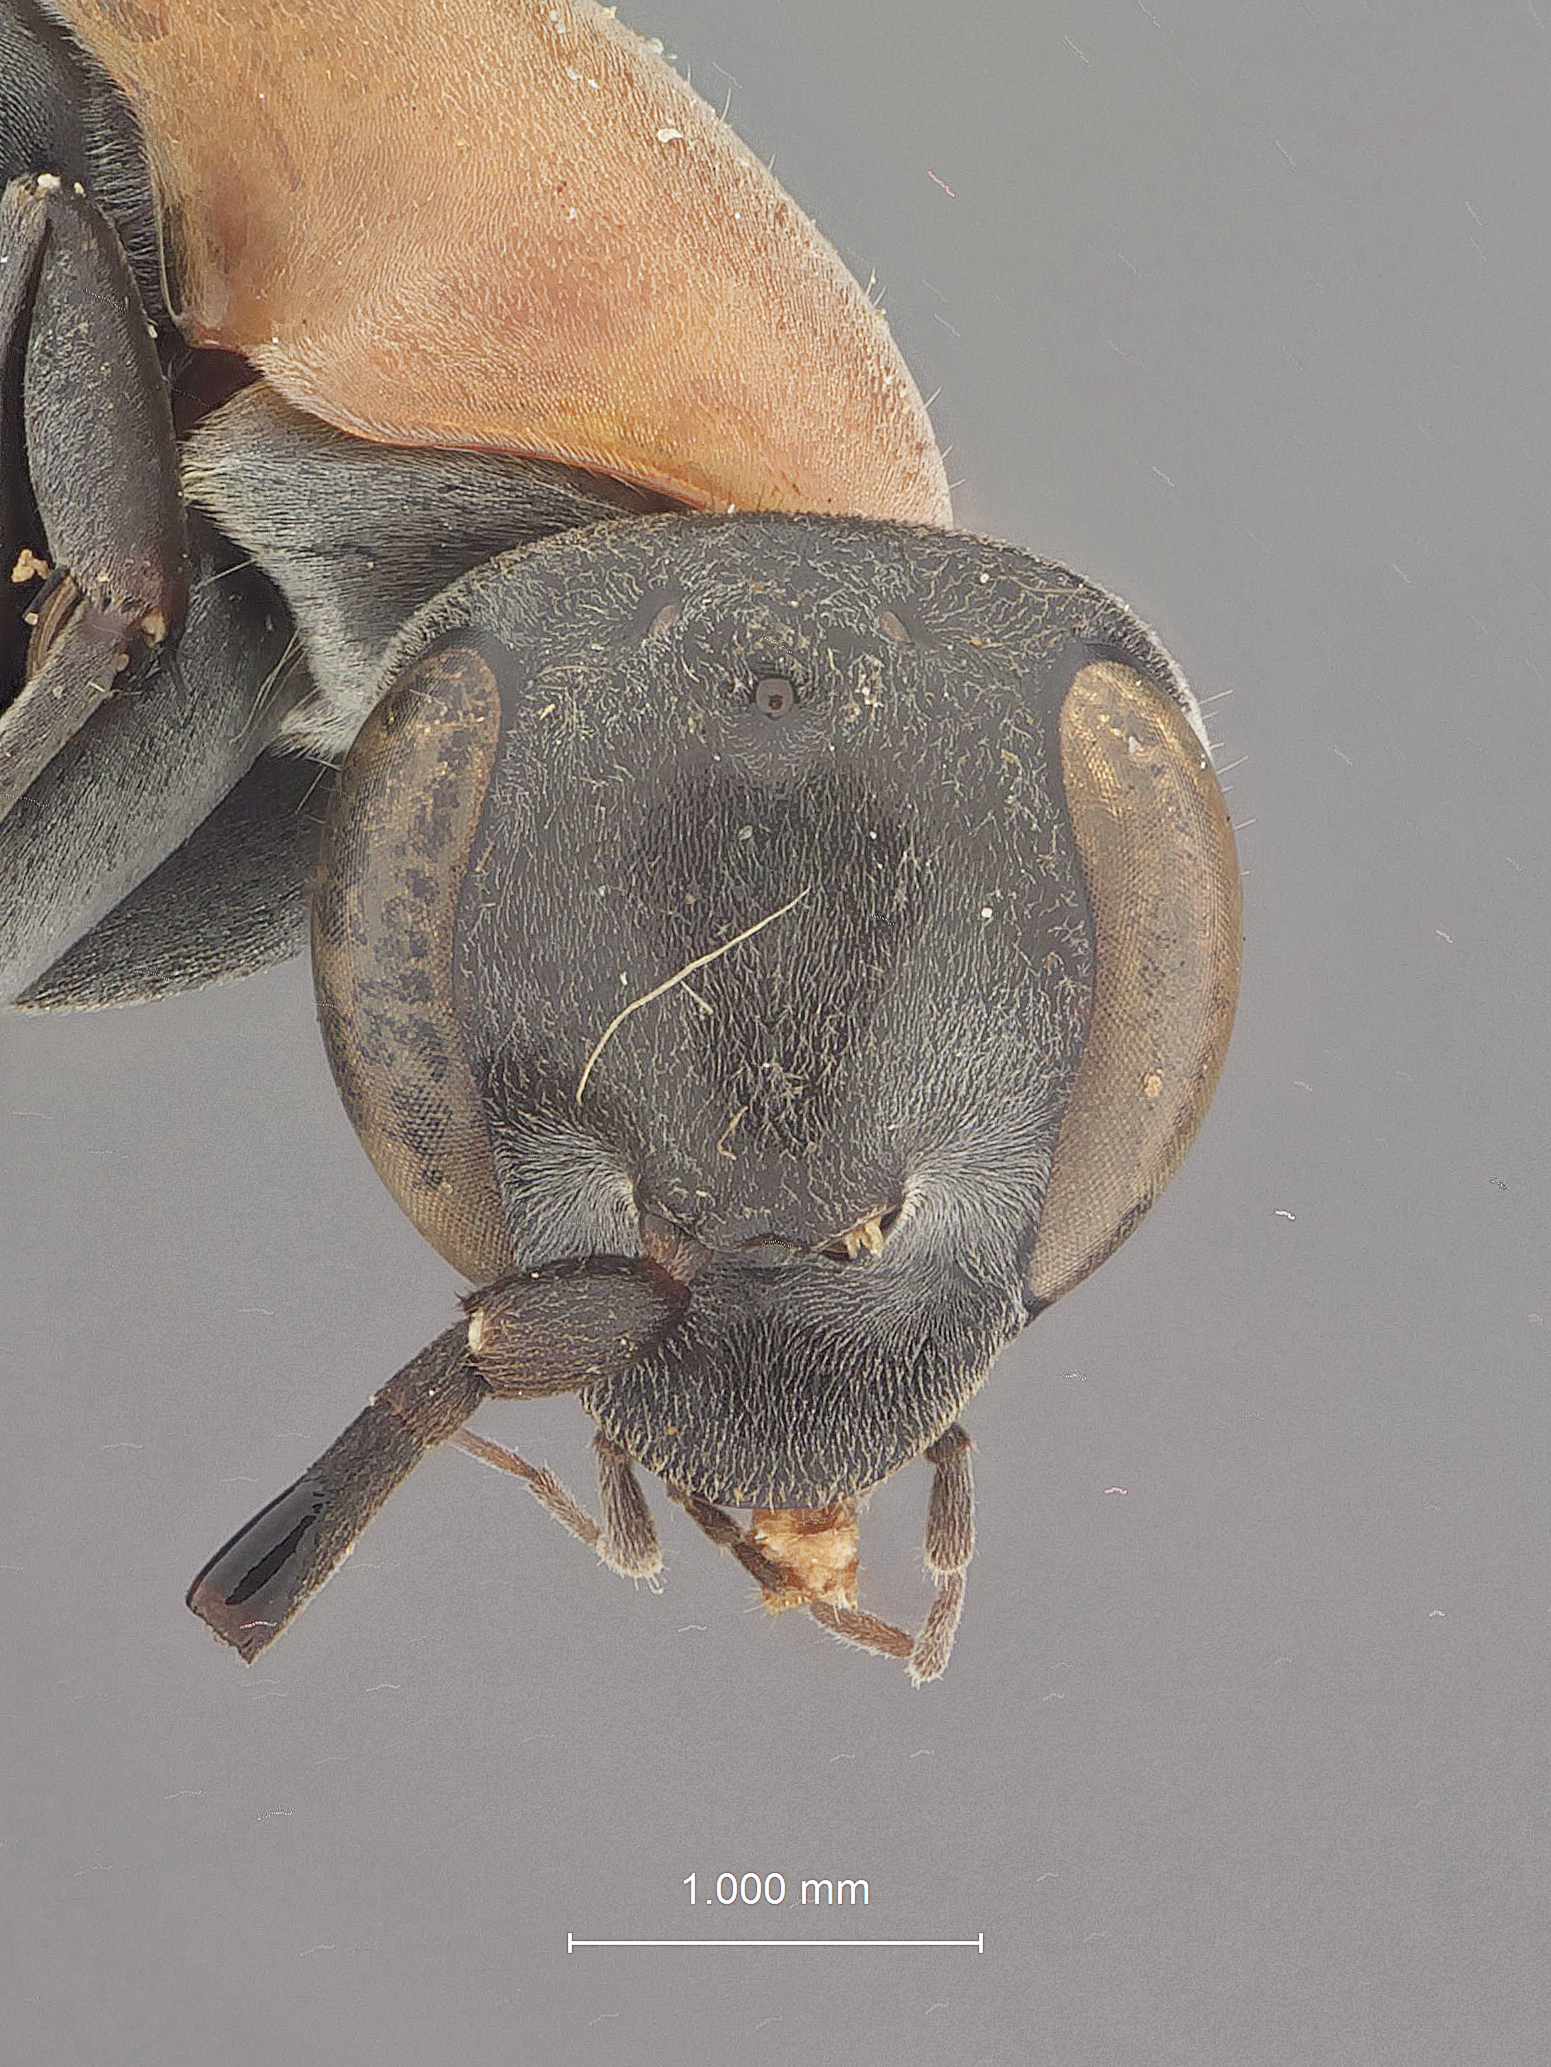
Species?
Platyderes partita
